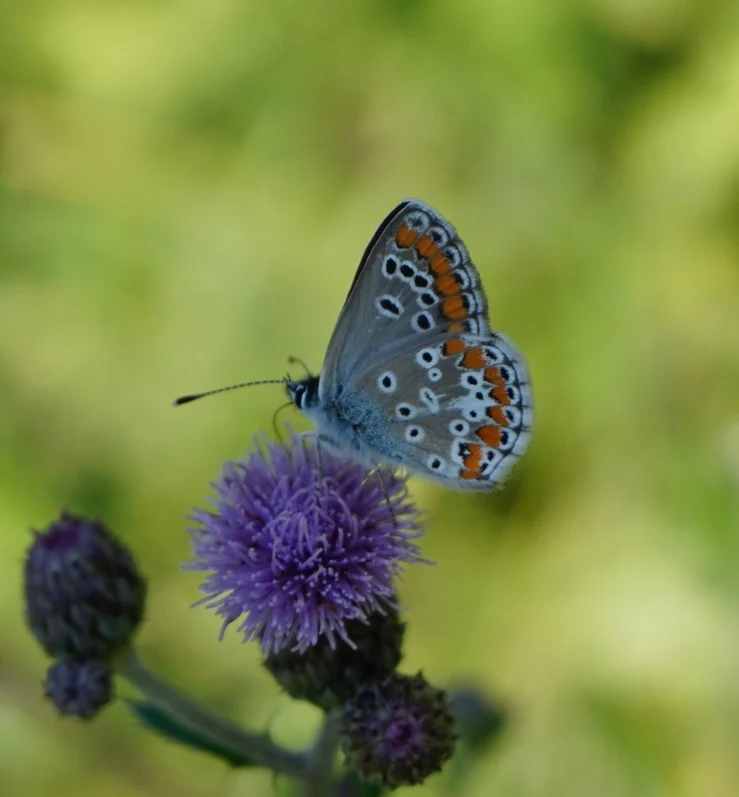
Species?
Aricia agestis/artaxerxes
